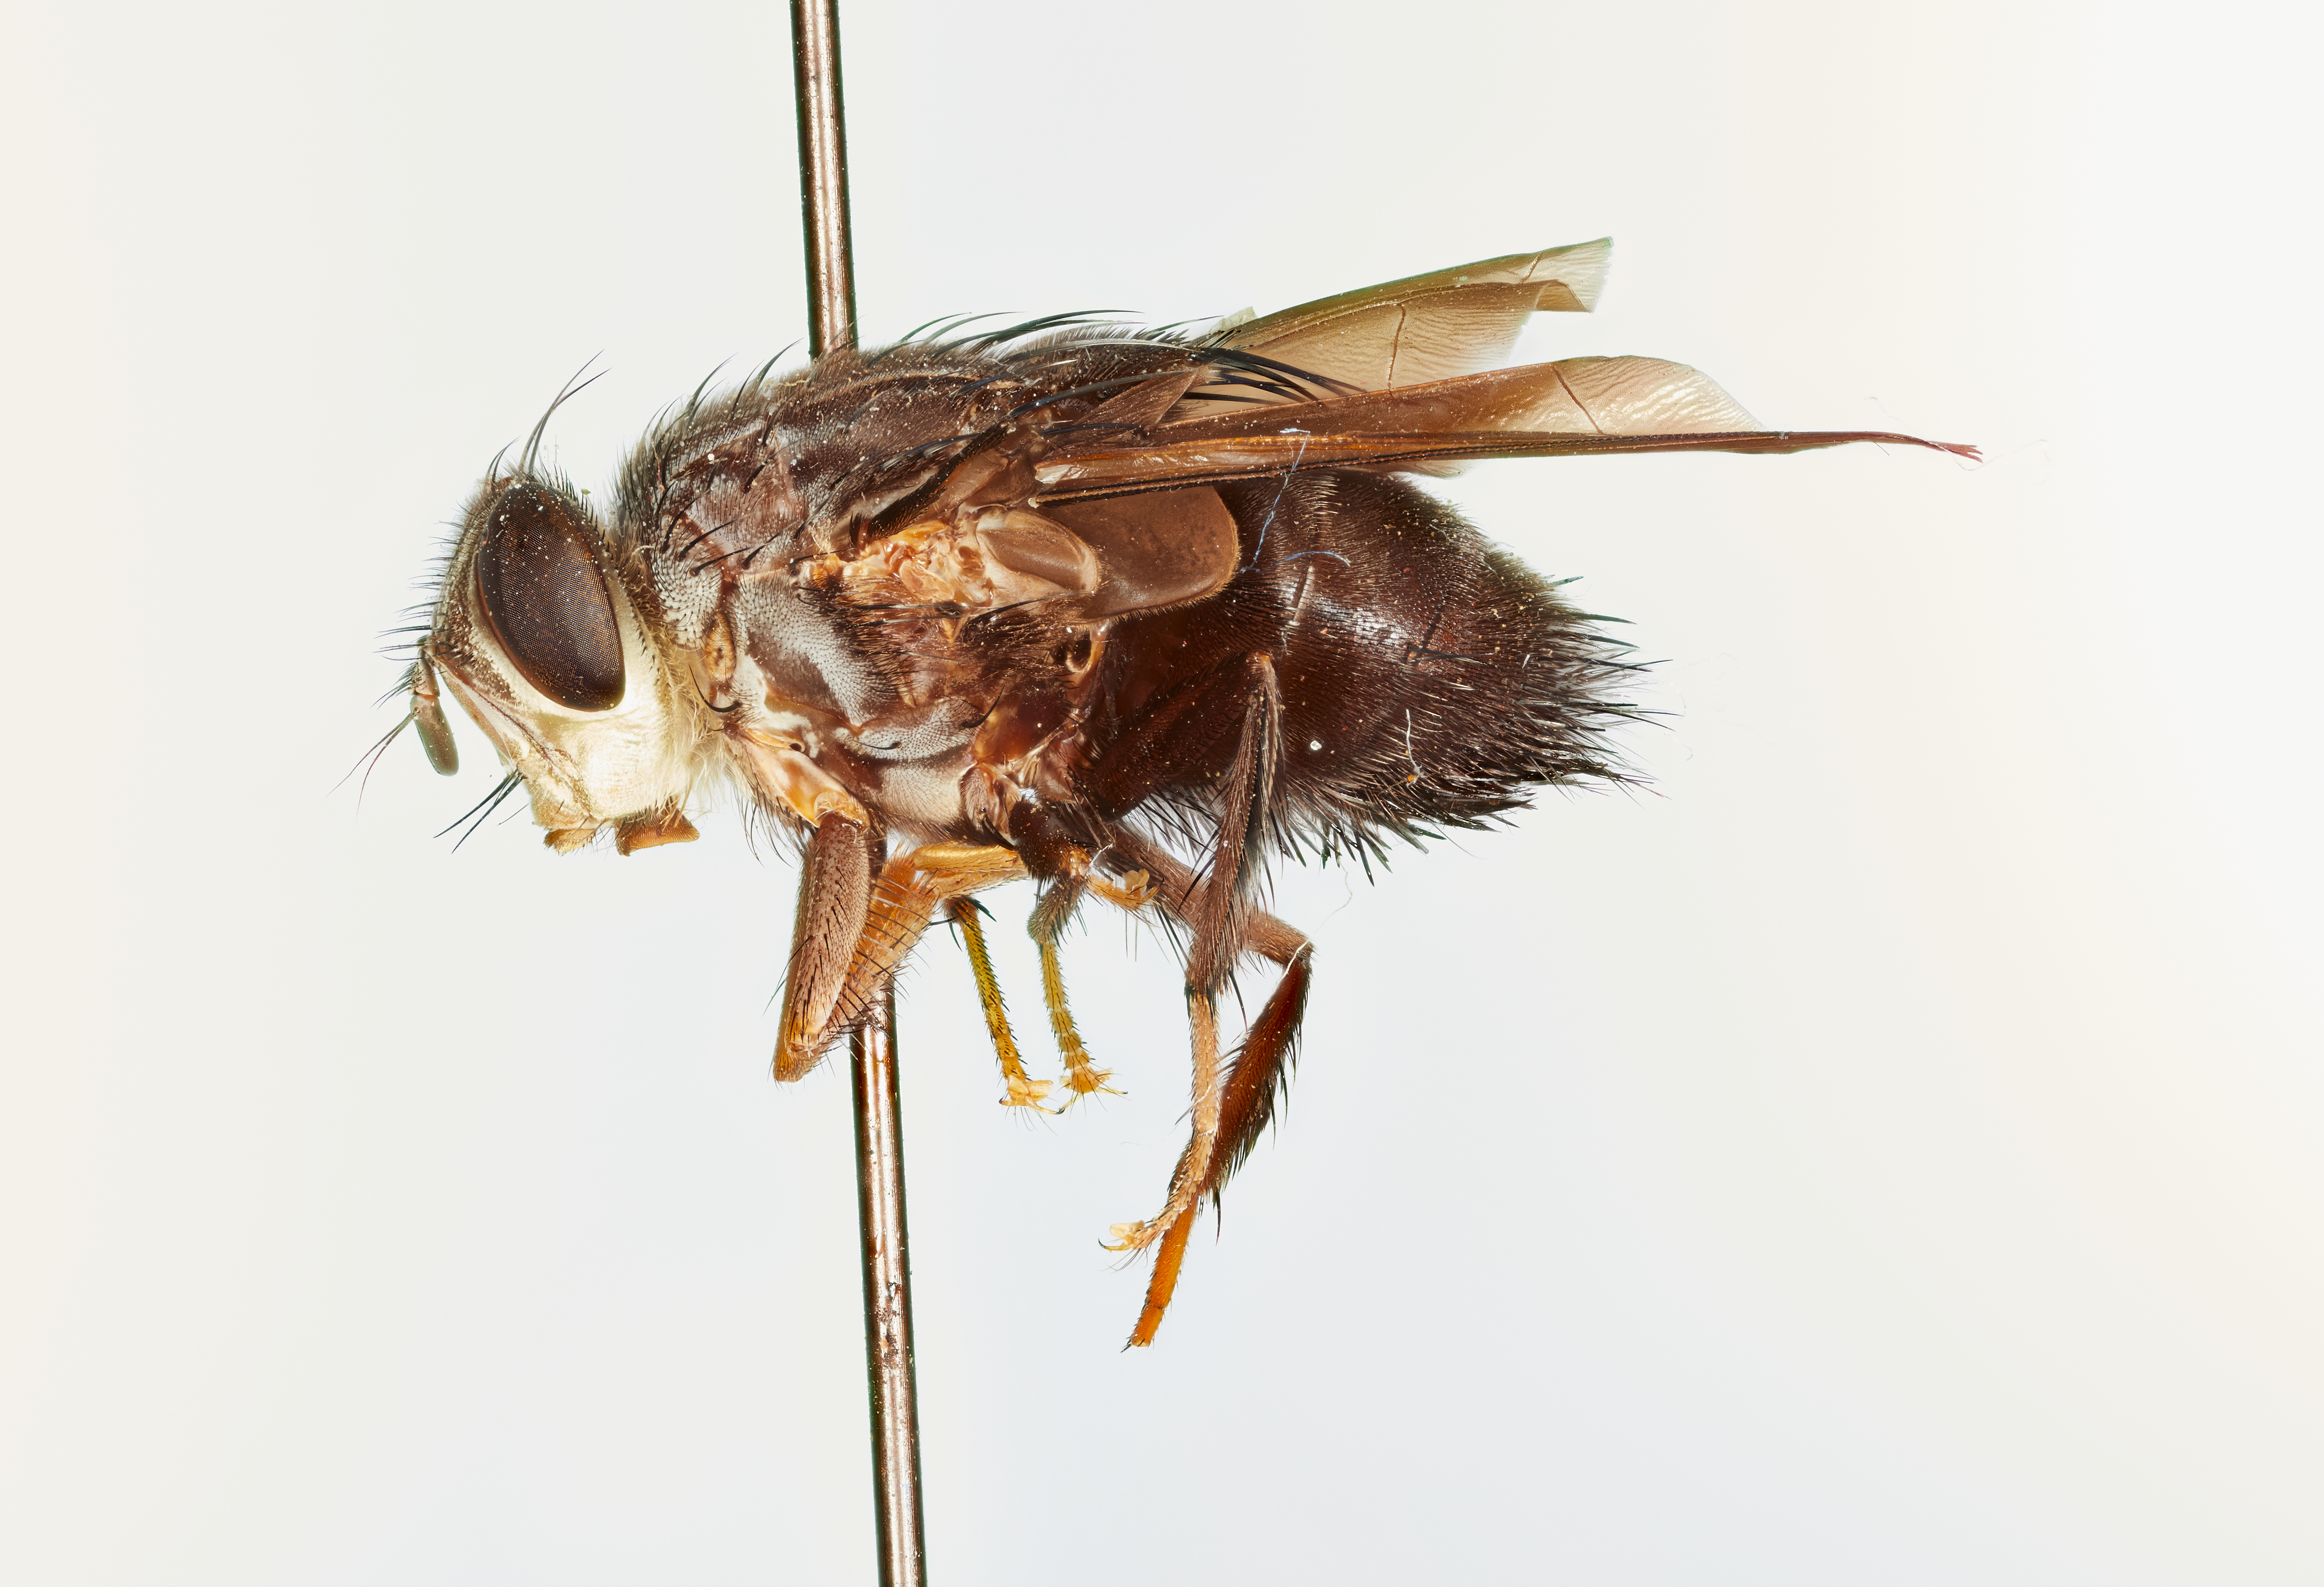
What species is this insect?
Chaetoprocta punctata
